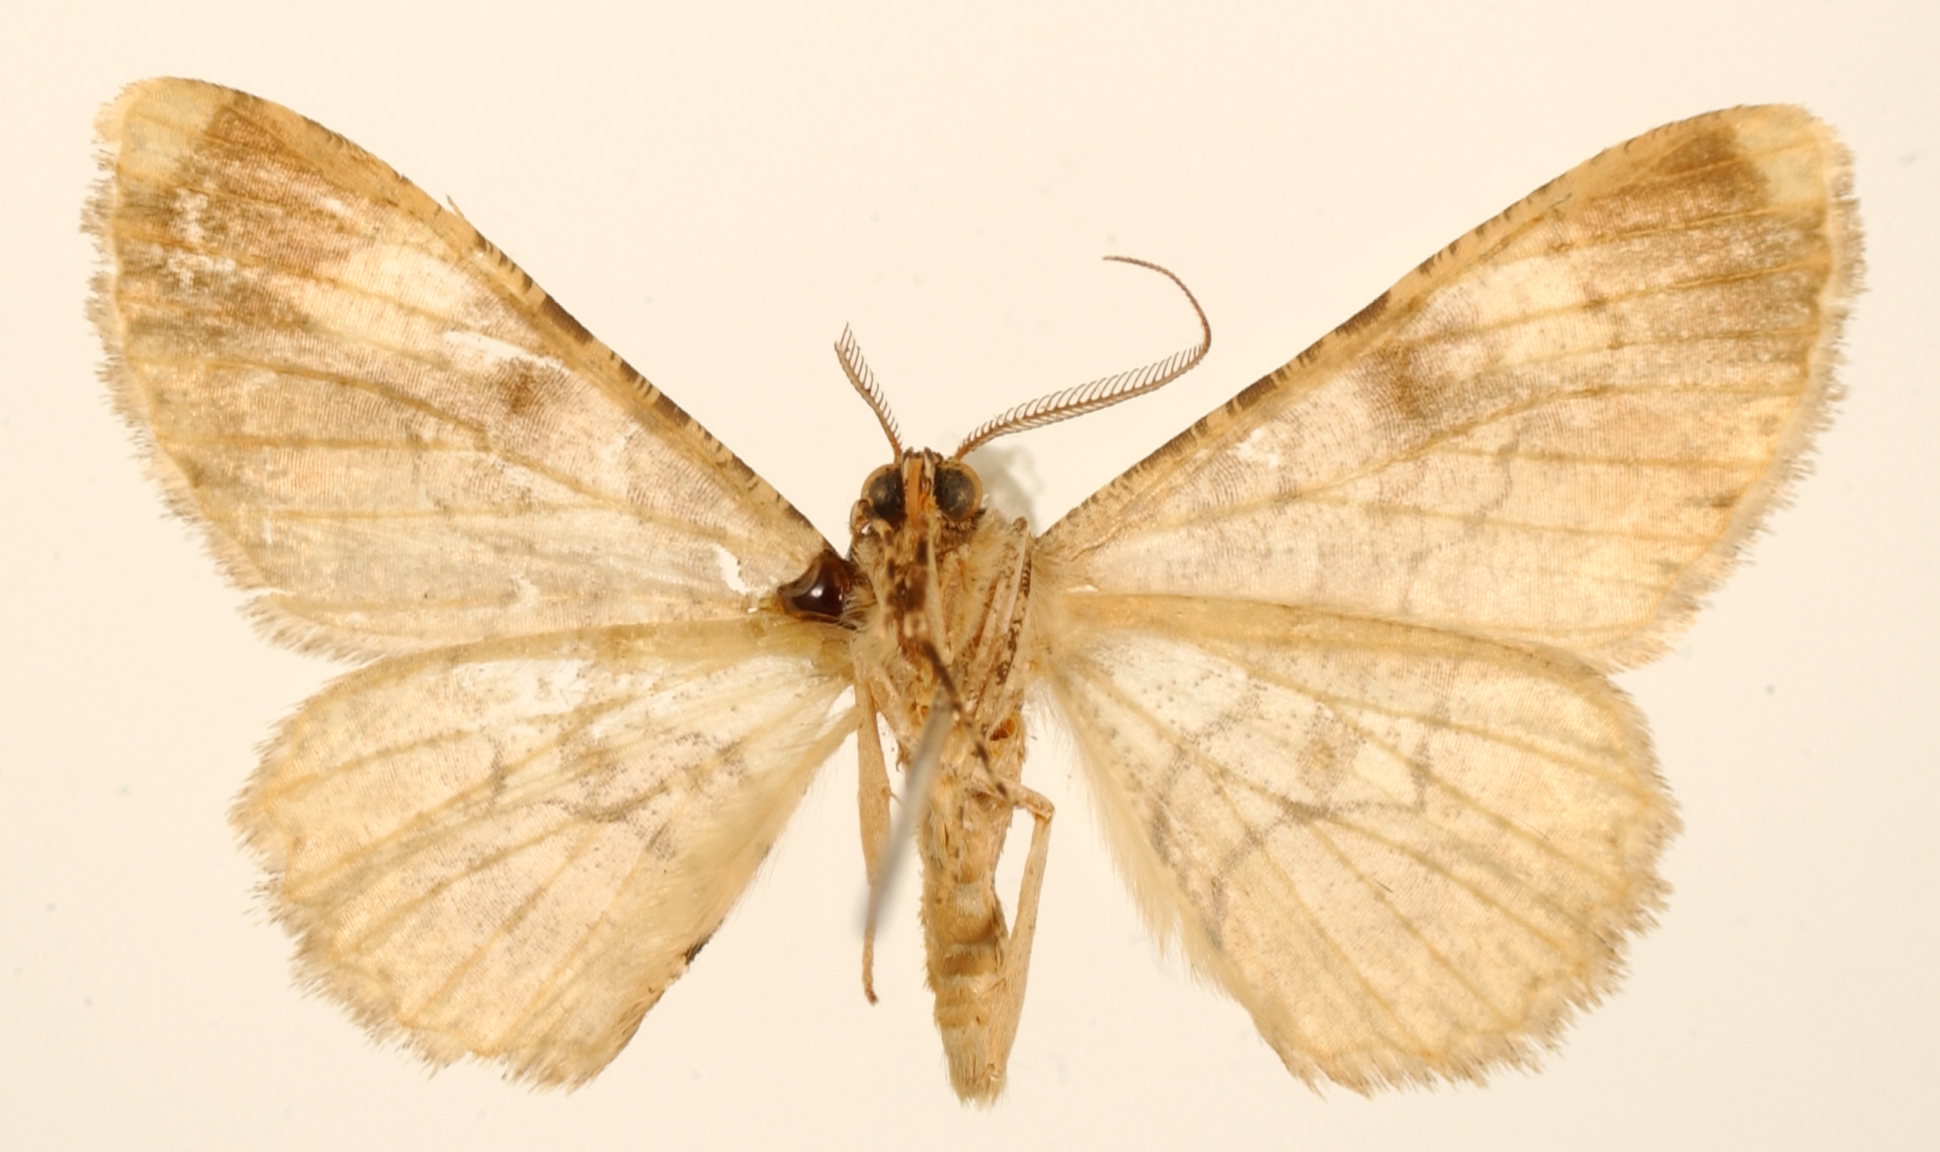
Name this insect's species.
Boarmia sonicaria
